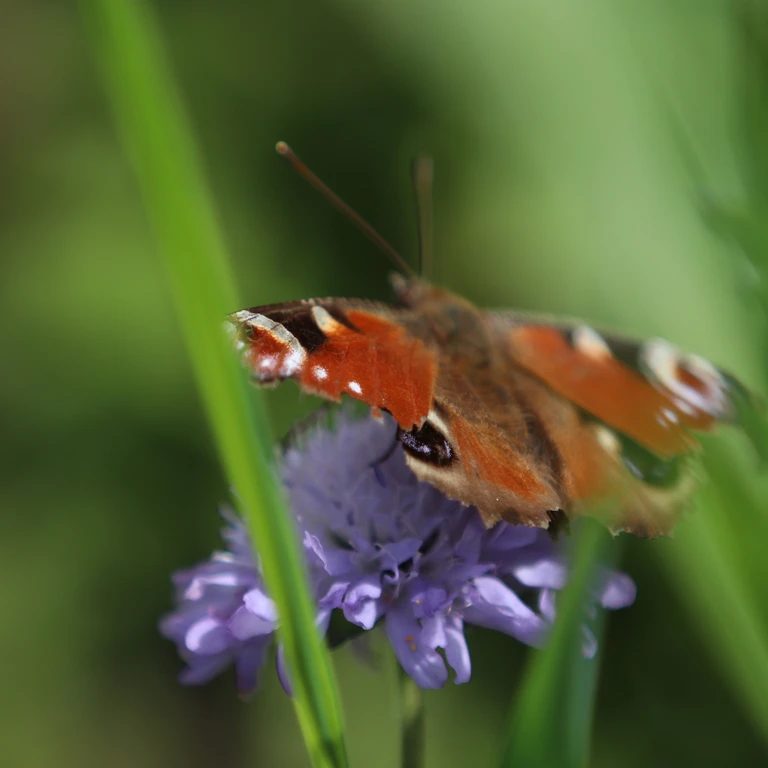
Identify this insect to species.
Aglais io
